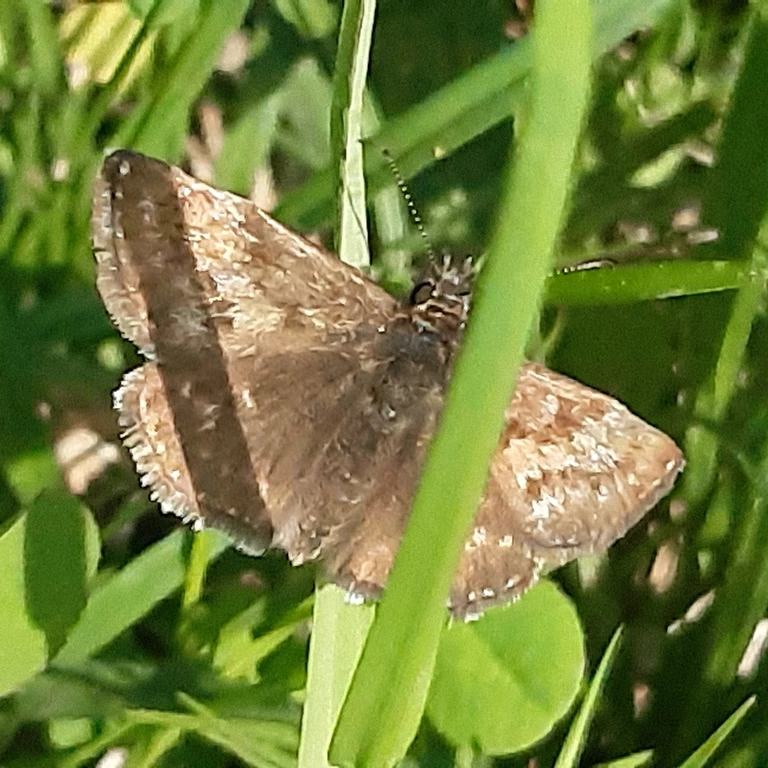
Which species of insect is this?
Erynnis tages
